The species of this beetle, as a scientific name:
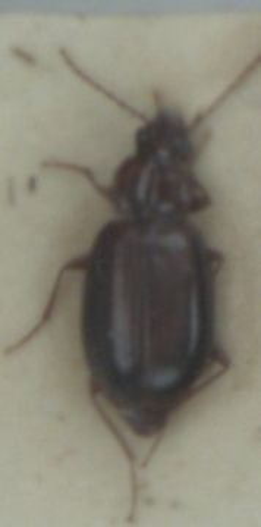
Ocys harpaloides
